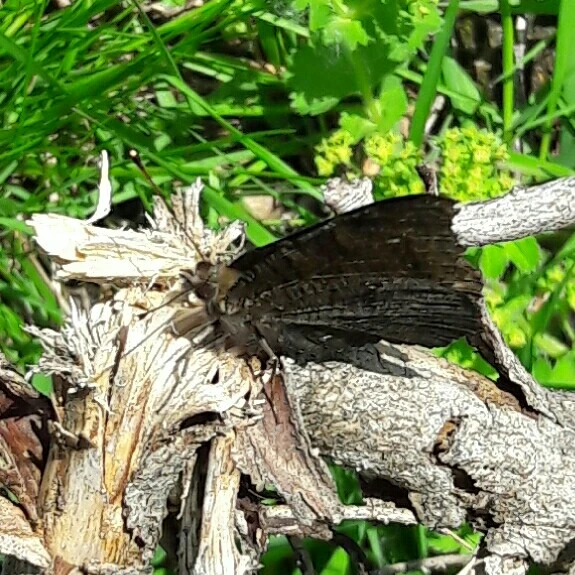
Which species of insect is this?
Aglais io
